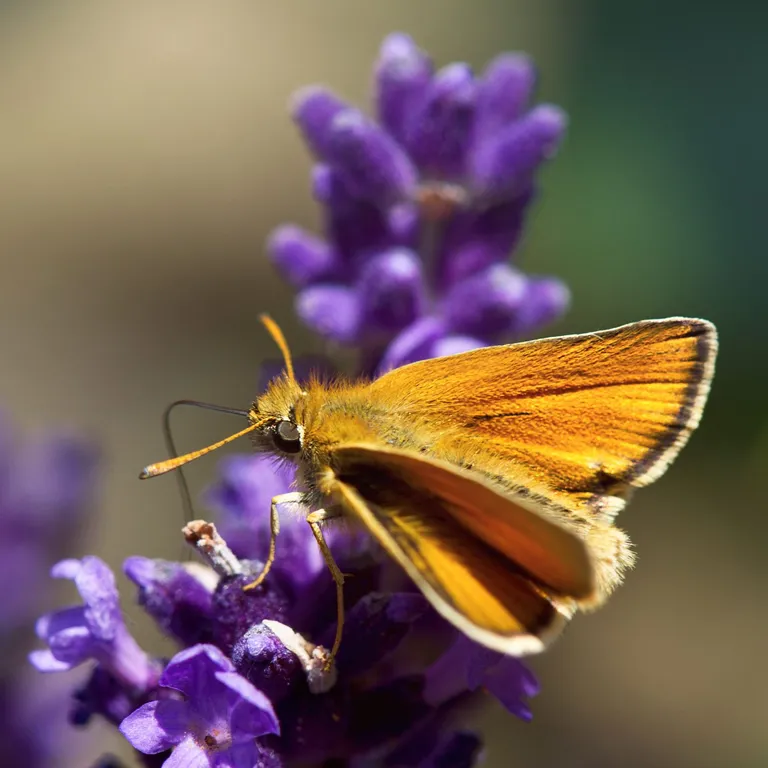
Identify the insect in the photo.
Thymelicus lineola
